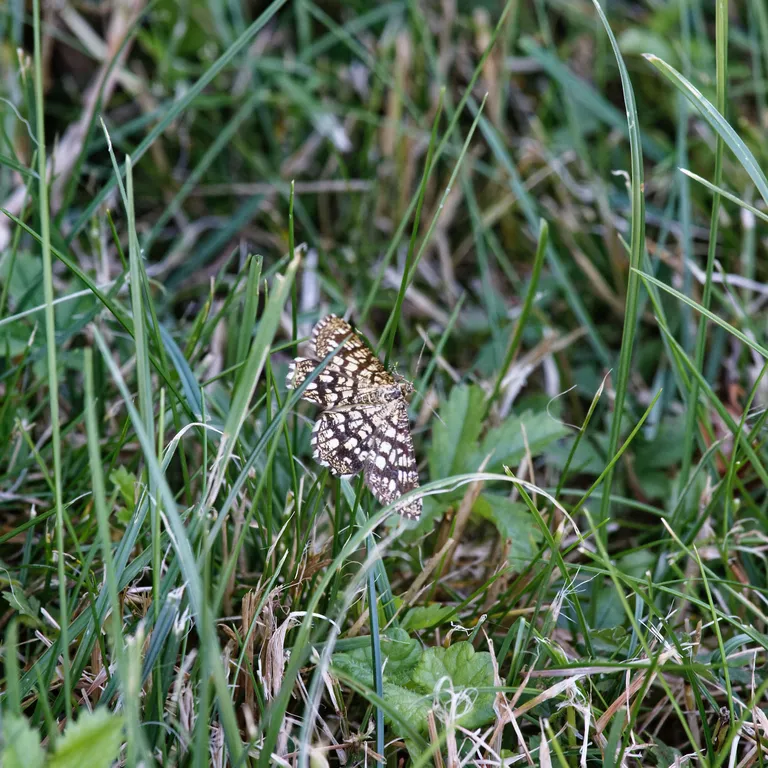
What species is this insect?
Chiasmia clathrata
